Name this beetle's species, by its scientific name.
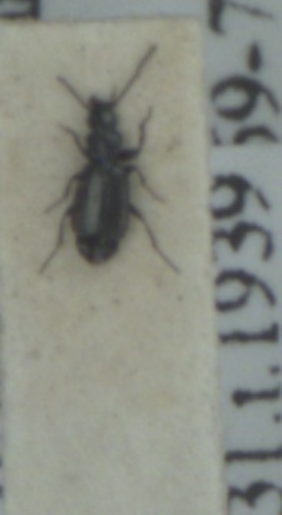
Microlestes maurus
